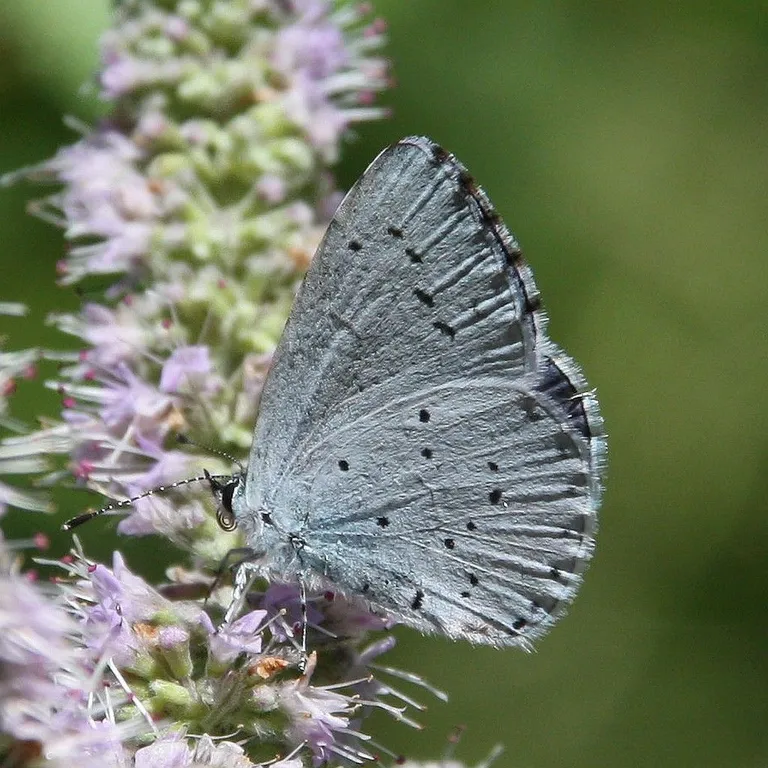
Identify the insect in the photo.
Celastrina argiolus
